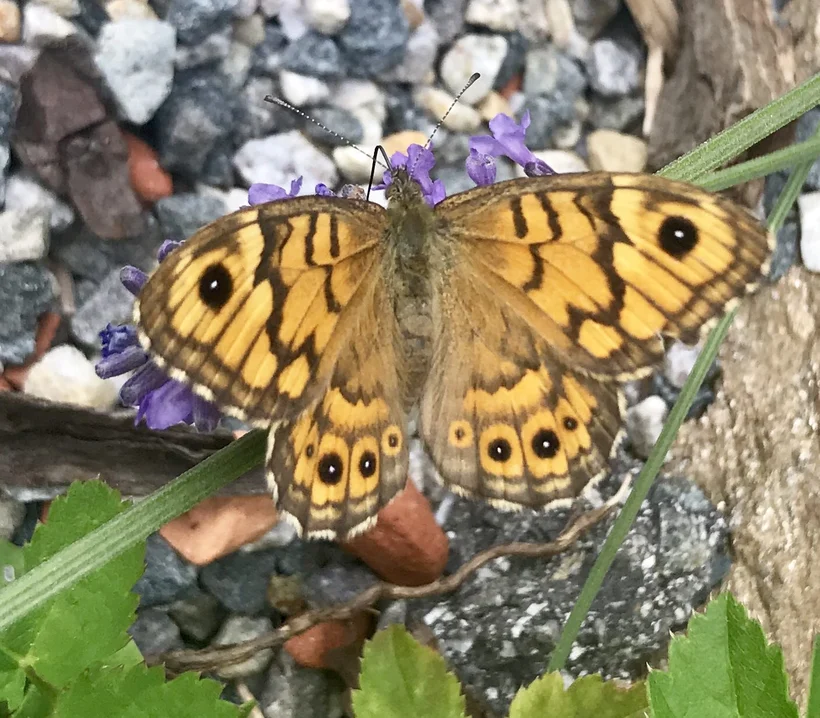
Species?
Lasiommata megera (also Pararge megera)
